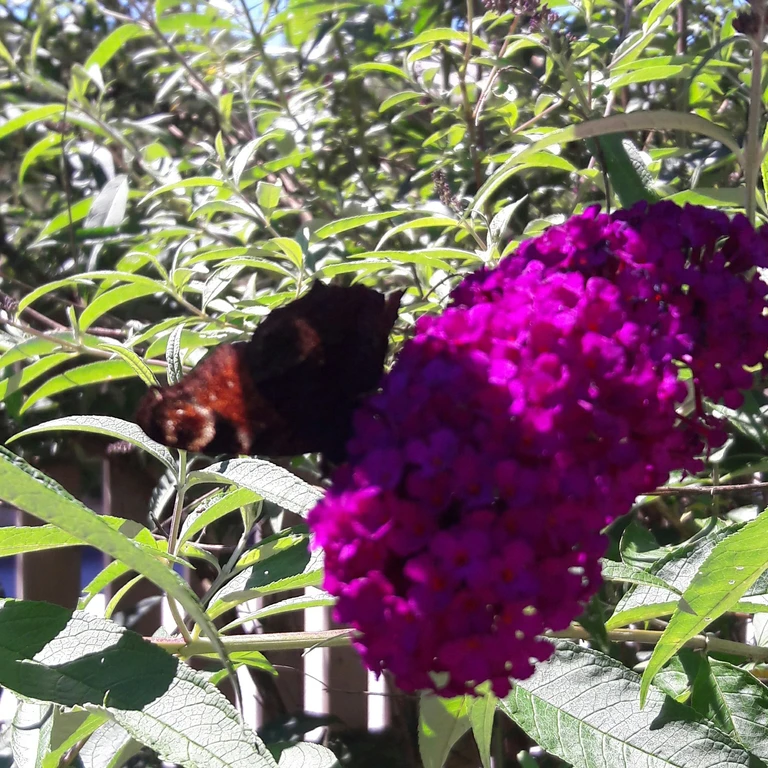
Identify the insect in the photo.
Aglais io
